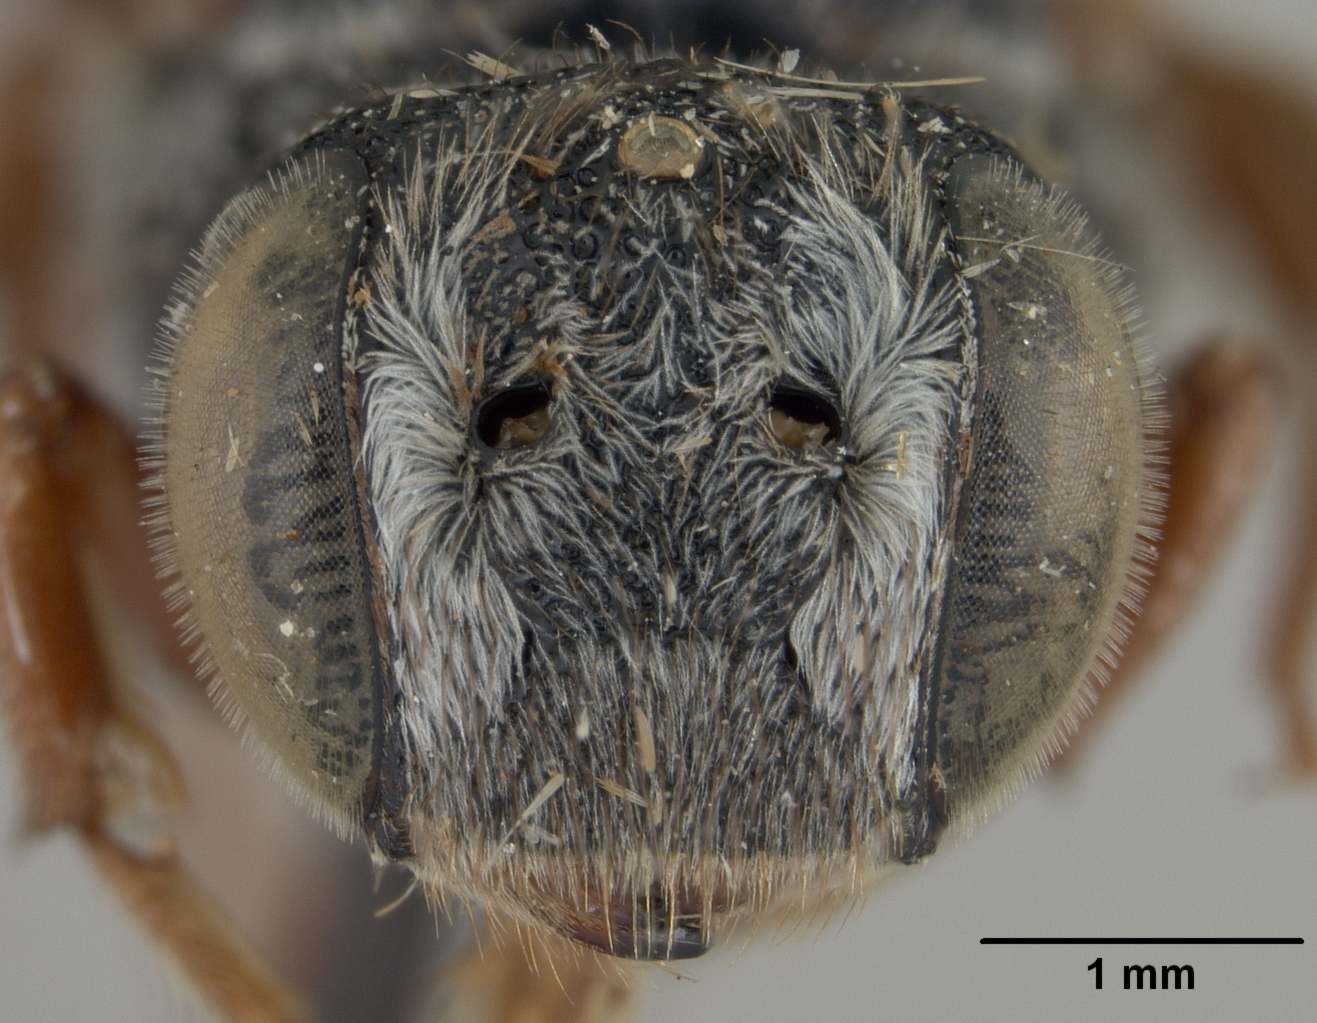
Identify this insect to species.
Coelioxys obtusiventris
